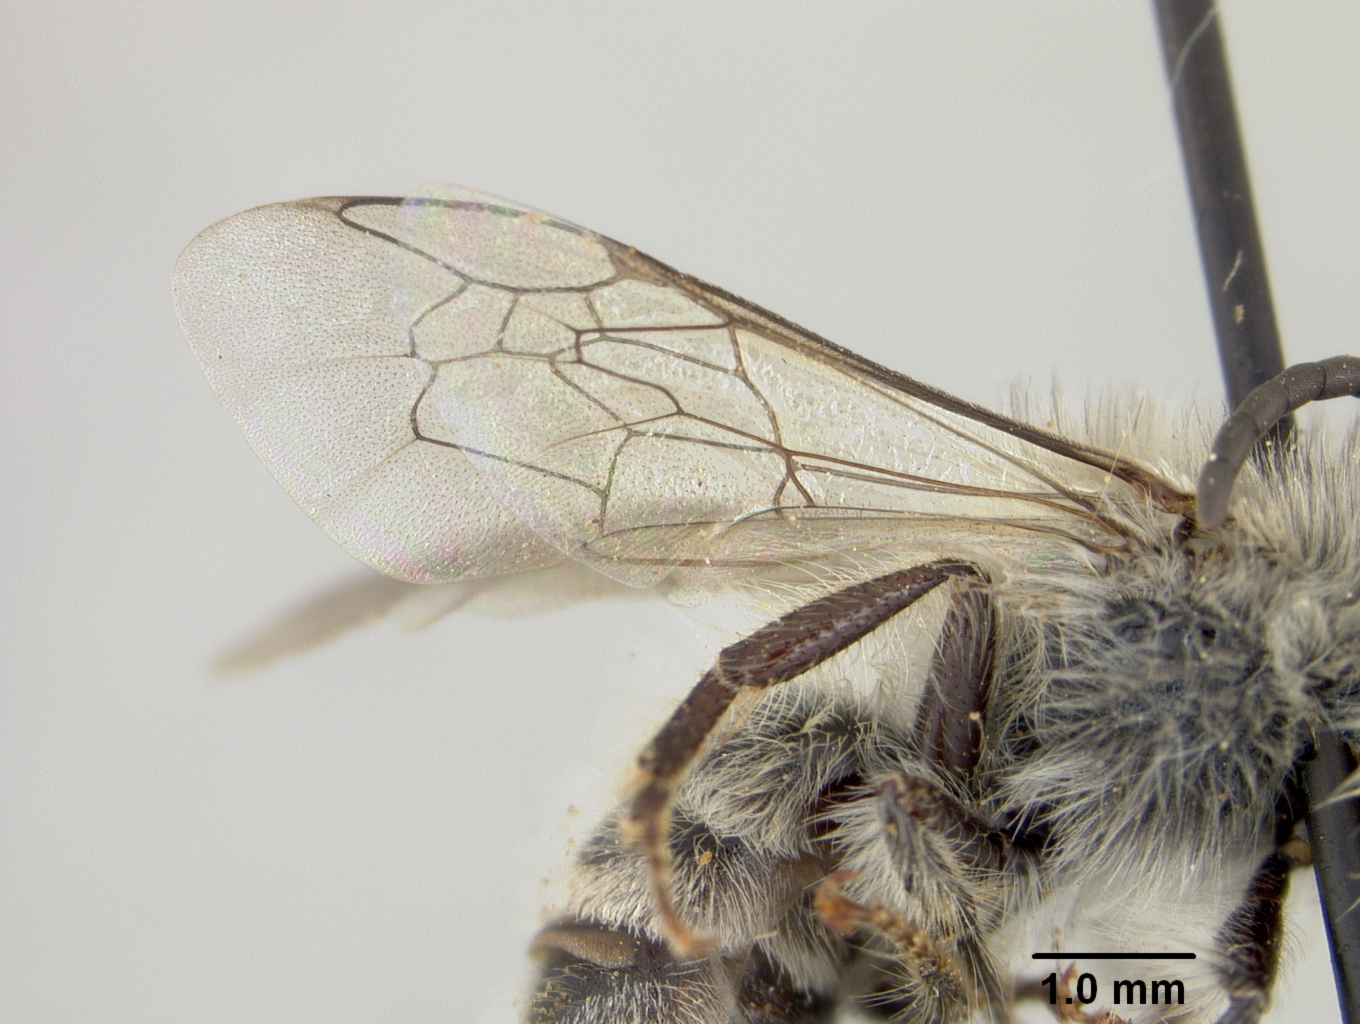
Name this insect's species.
Colletes tingoensis
